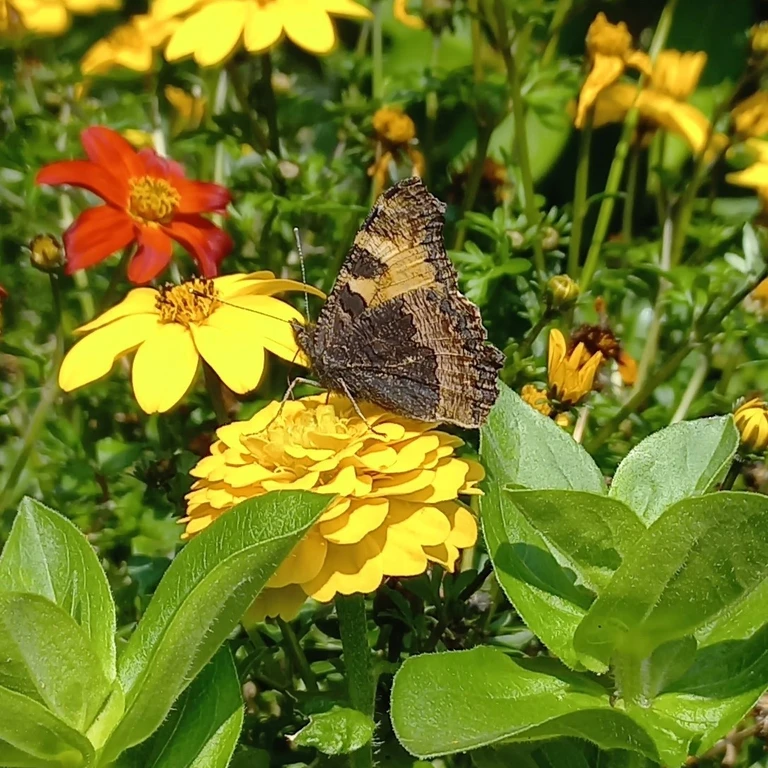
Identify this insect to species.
Aglais urticae
